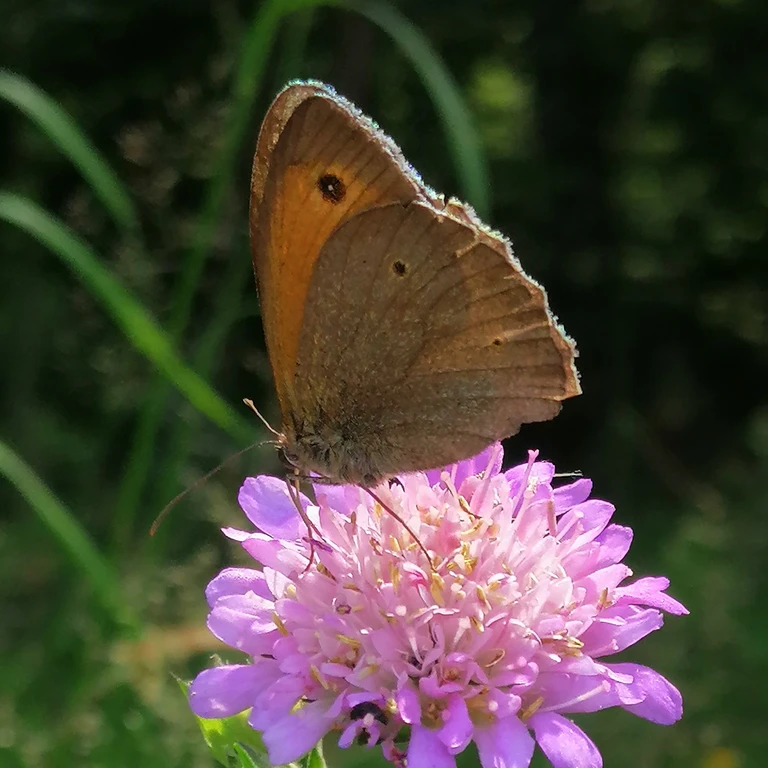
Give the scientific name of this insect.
Maniola jurtina
